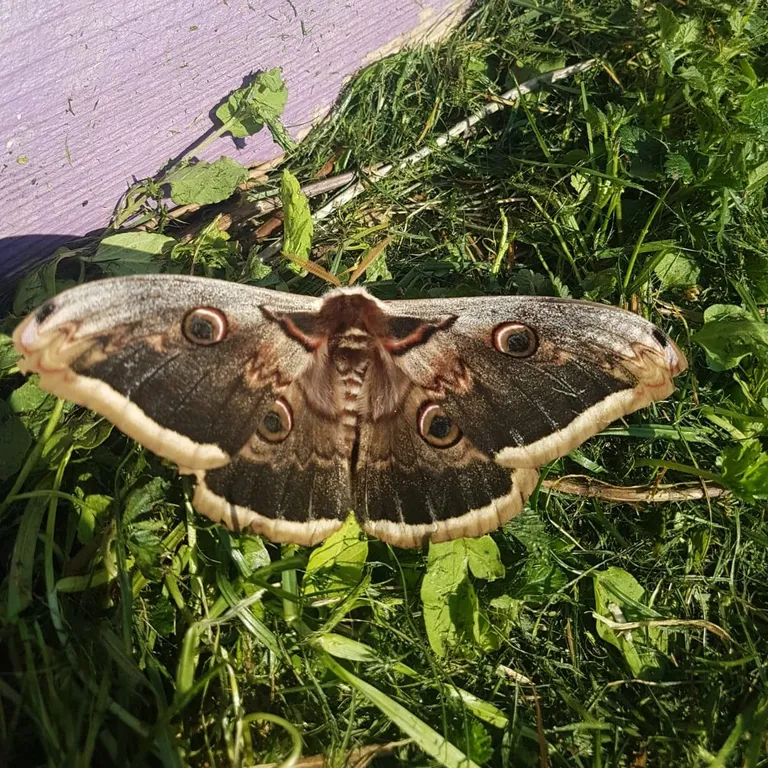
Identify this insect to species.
Saturnia pyri
